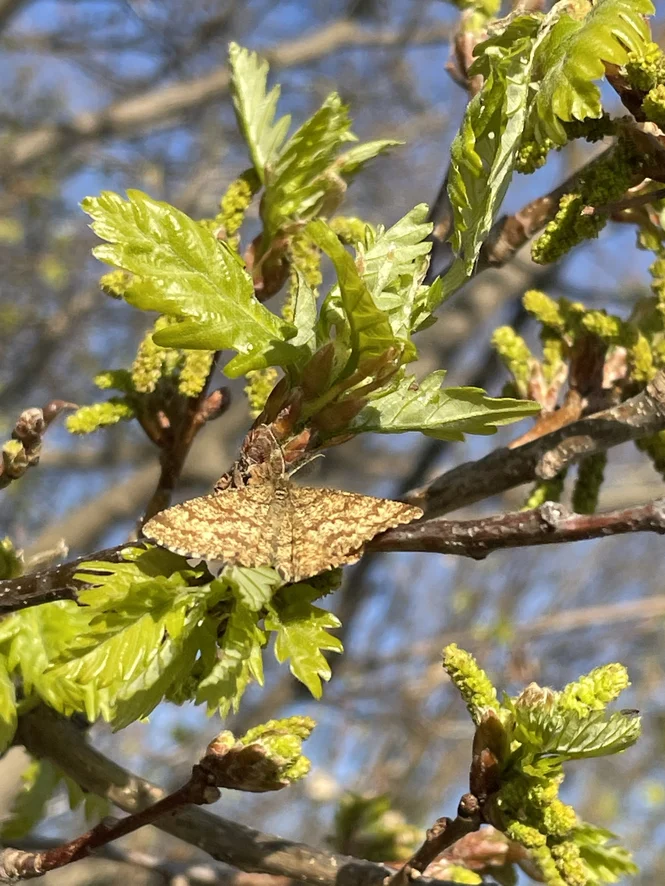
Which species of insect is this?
Ematurga atomaria
